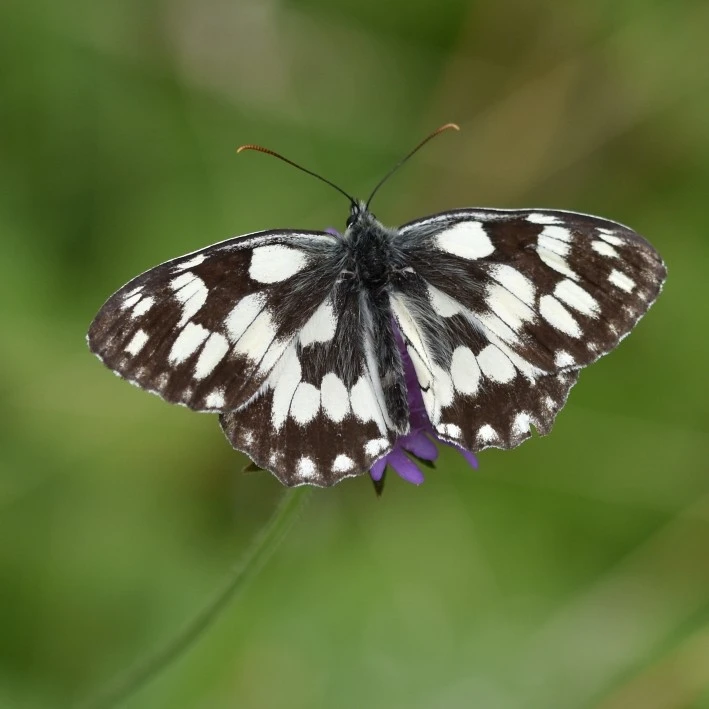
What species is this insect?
Melanargia galathea
